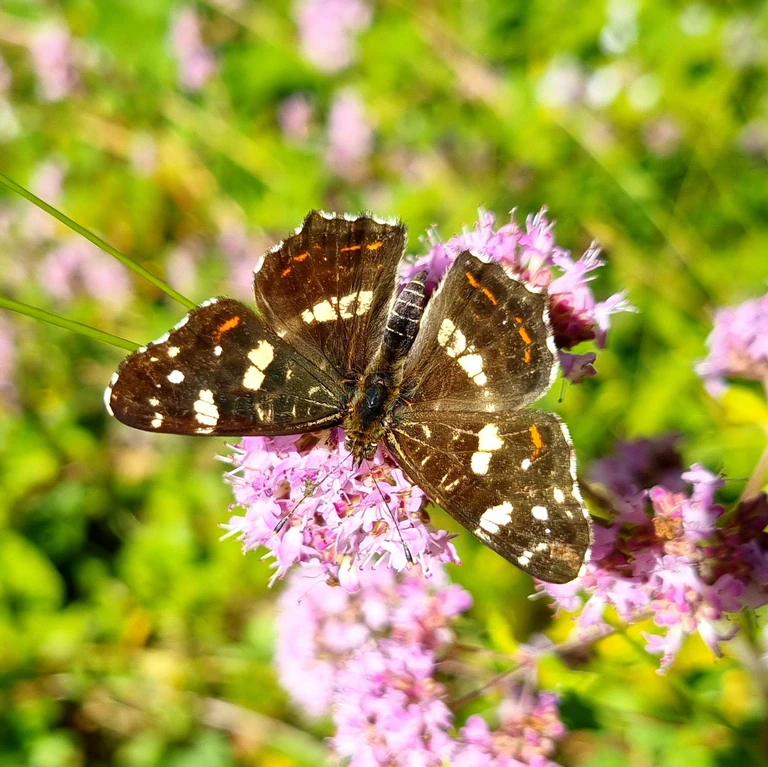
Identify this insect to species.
Araschnia levana
